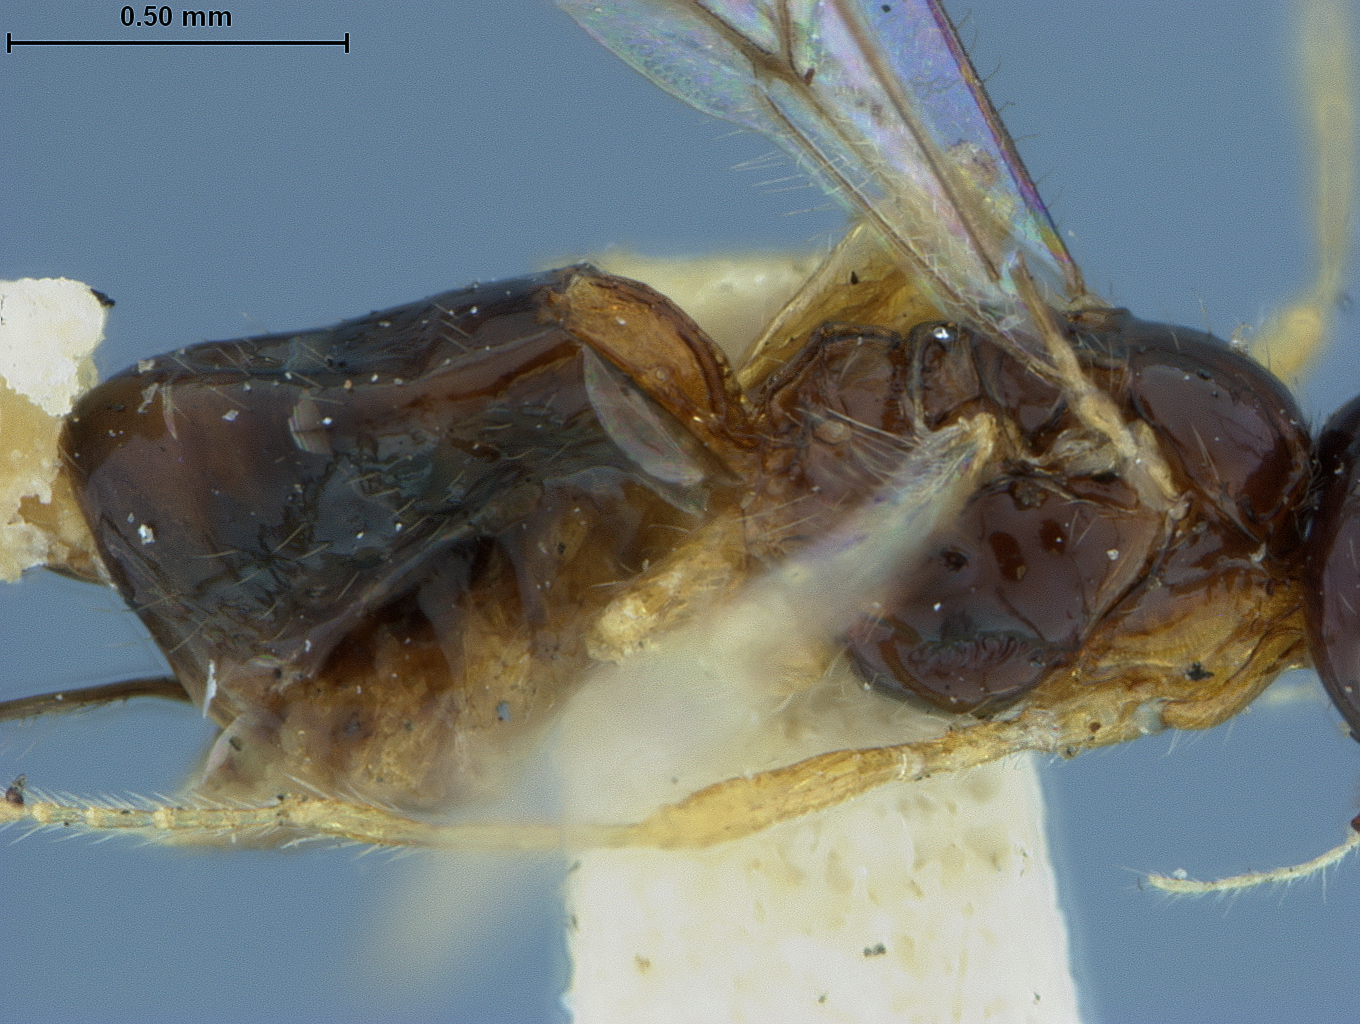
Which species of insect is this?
Aphaereta muscae
